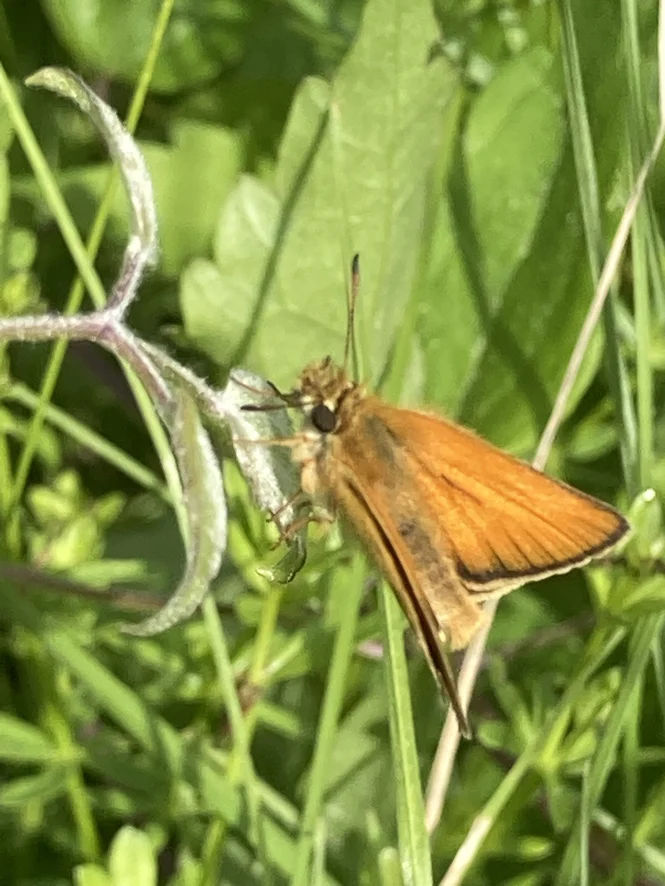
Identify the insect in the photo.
Thymelicus lineola
